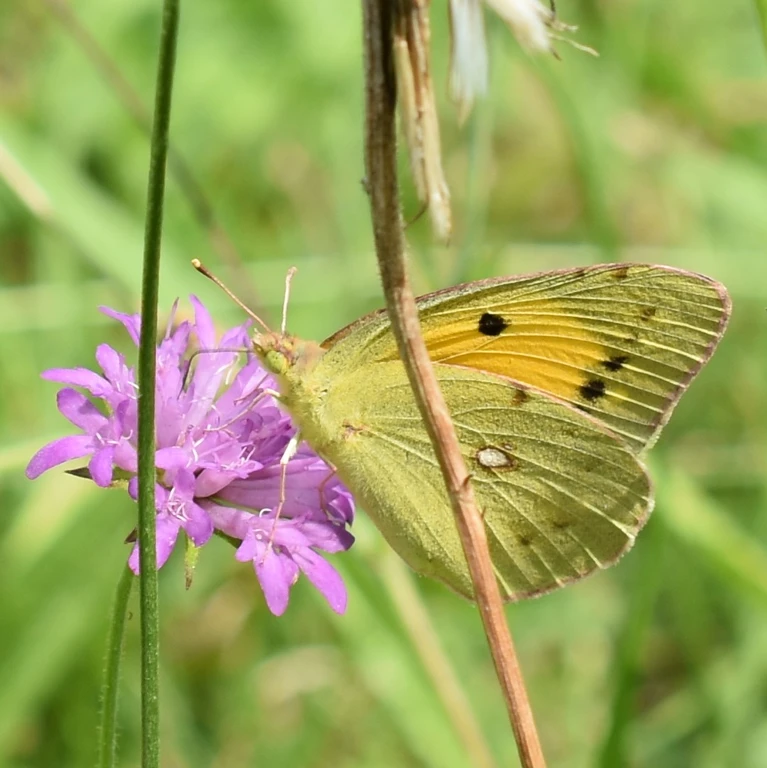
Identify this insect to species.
Colias croceus
